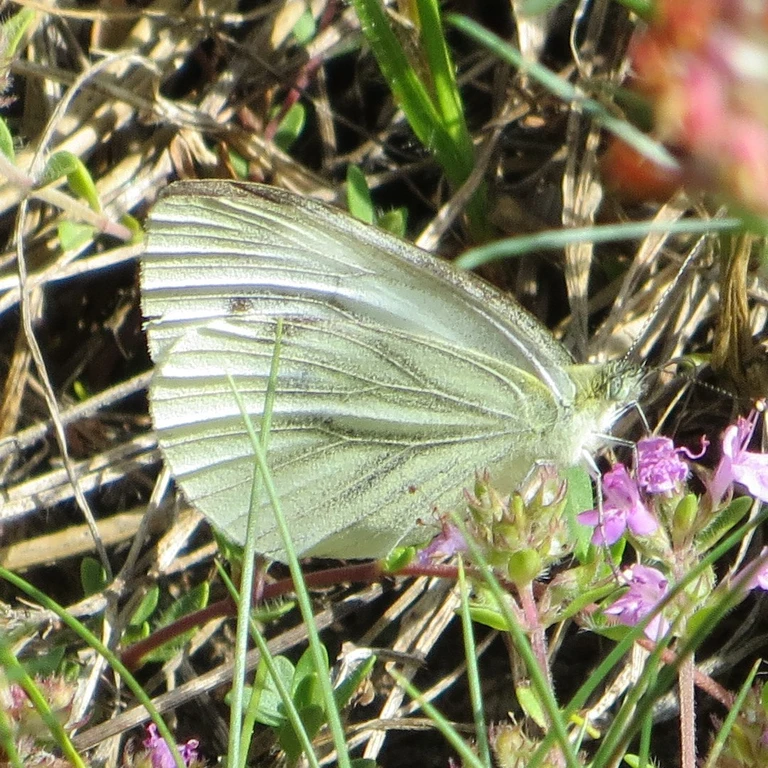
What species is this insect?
Pieris napi
